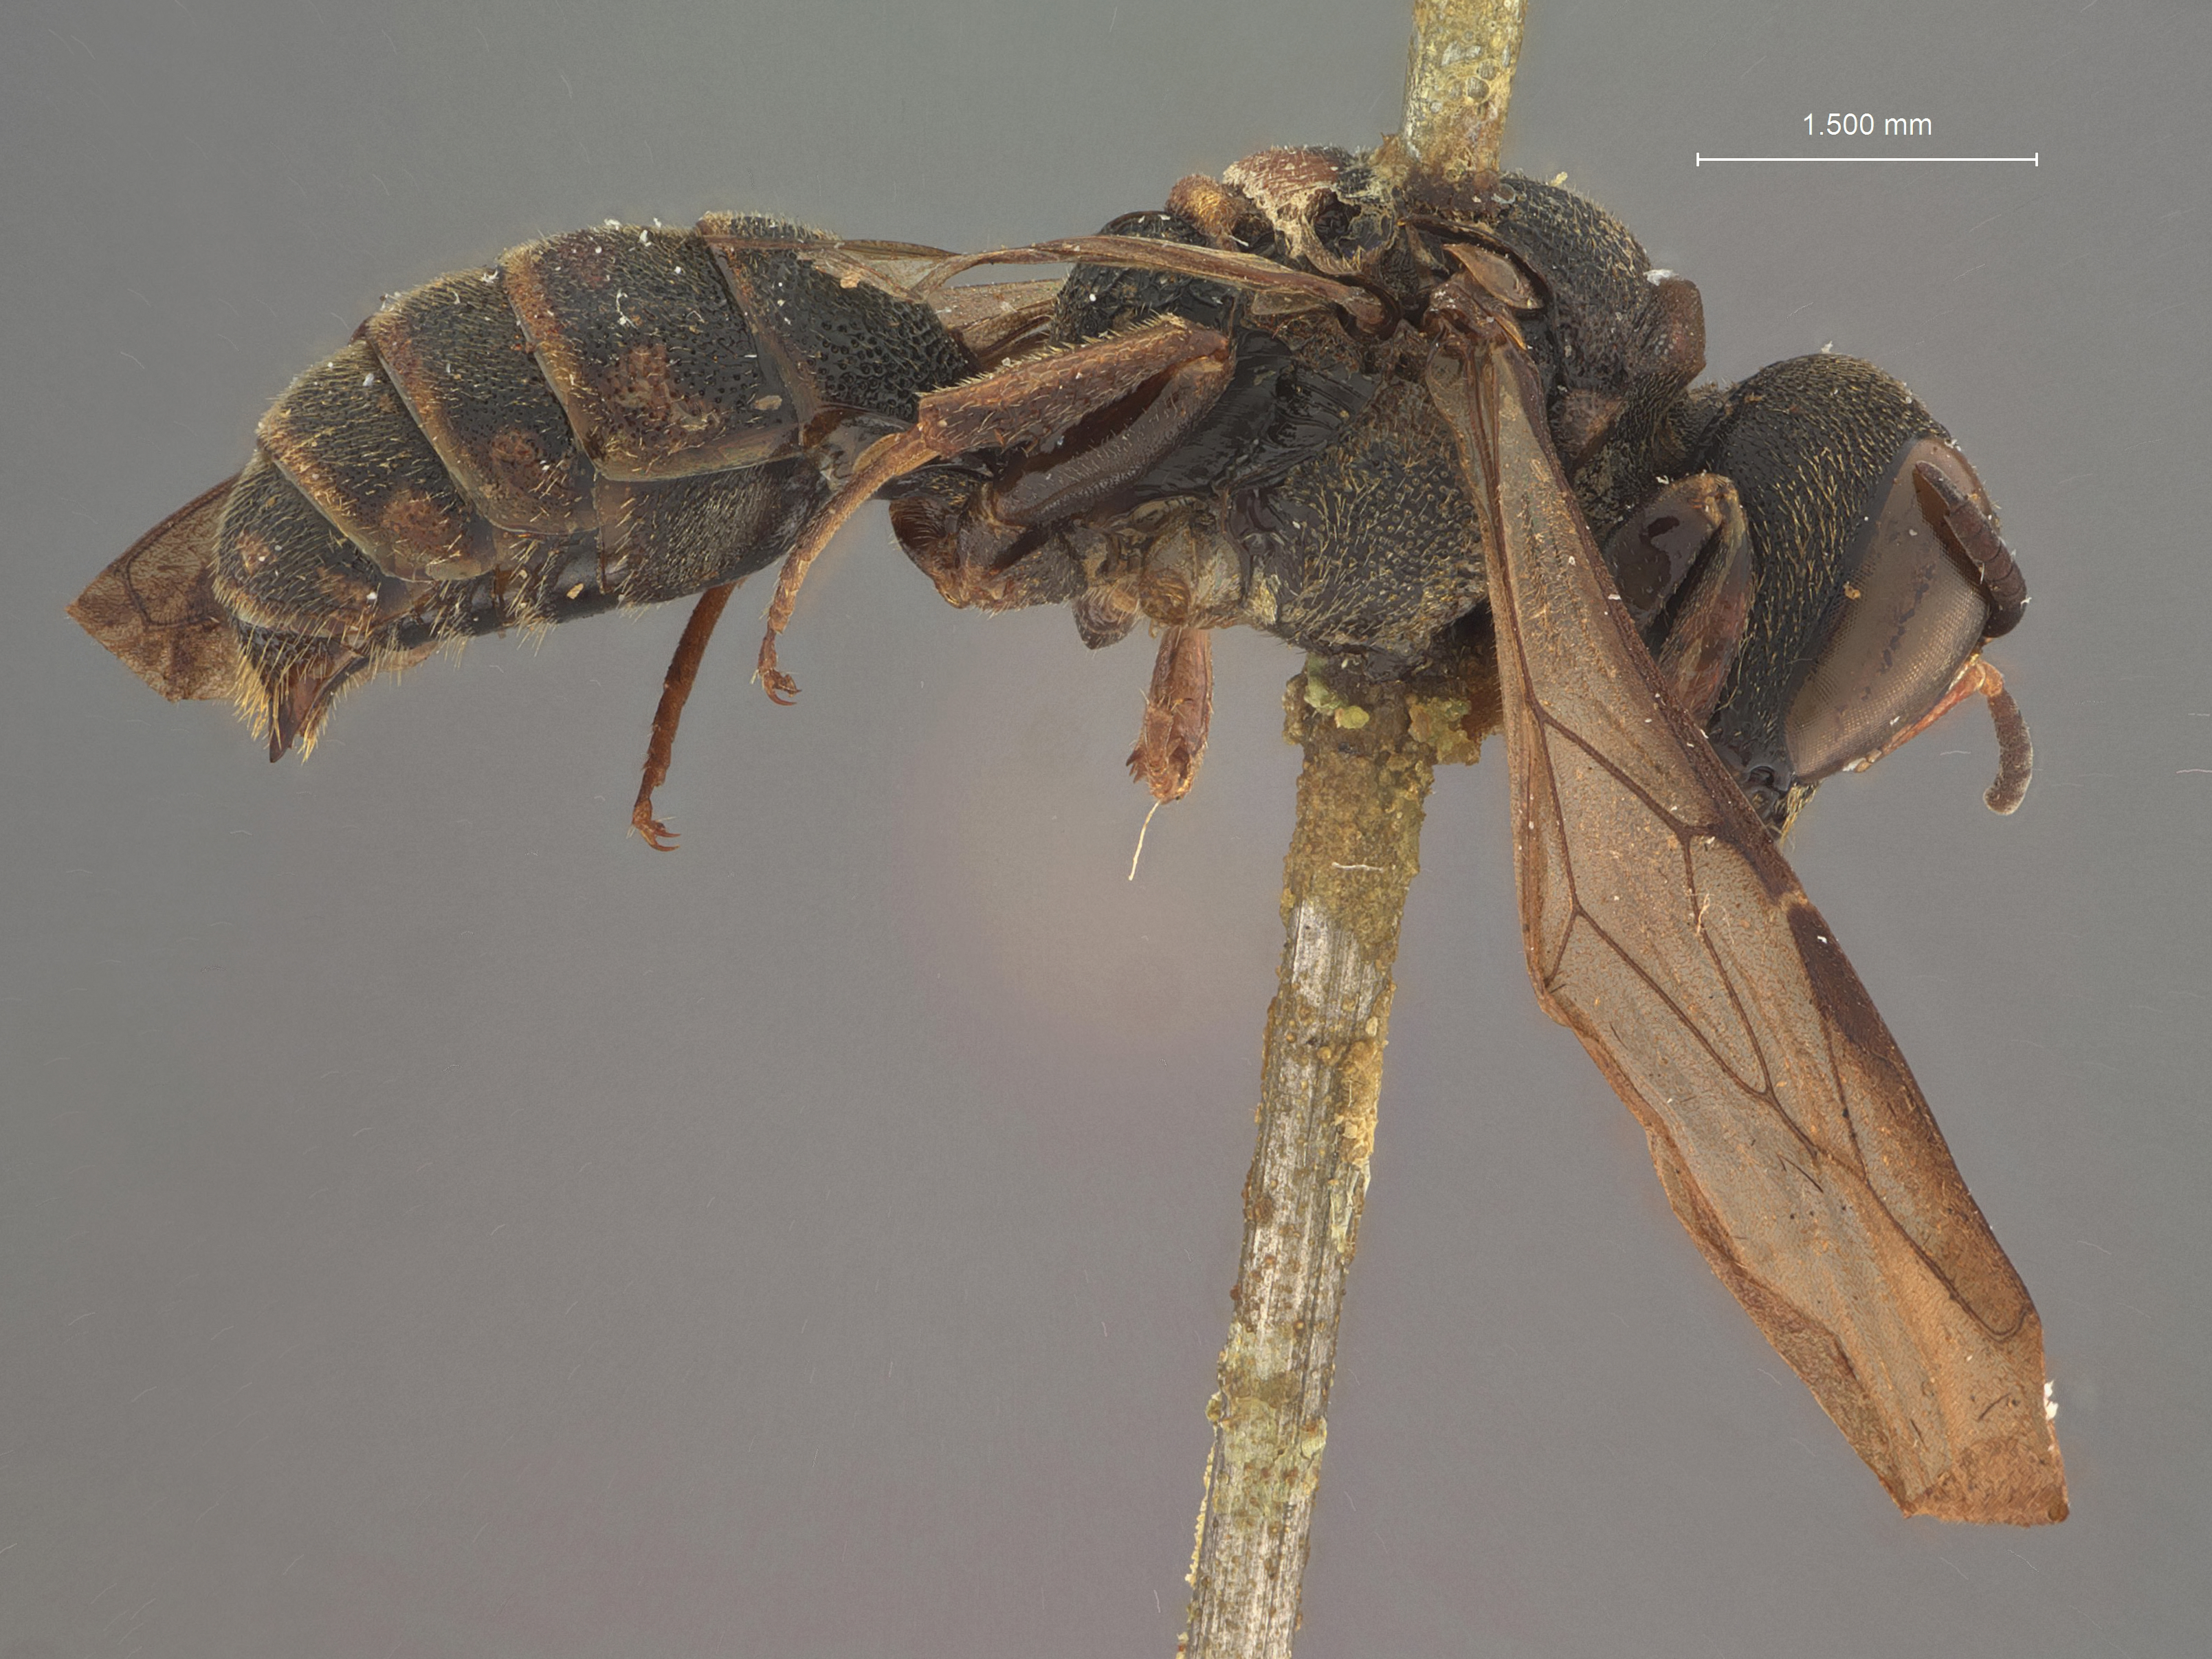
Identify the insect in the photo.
Lestica luzonica
